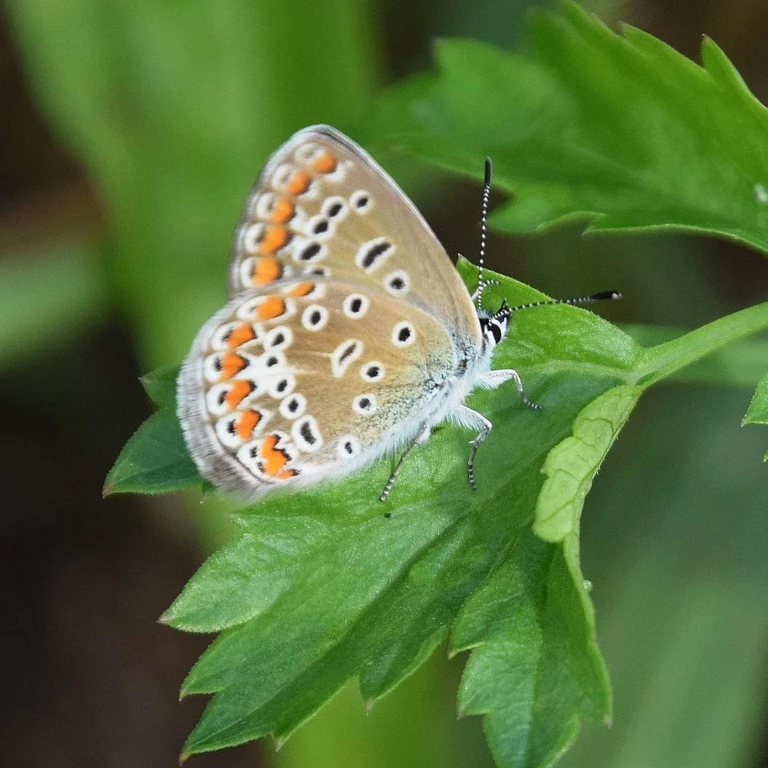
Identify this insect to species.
Polyommatus icarus
